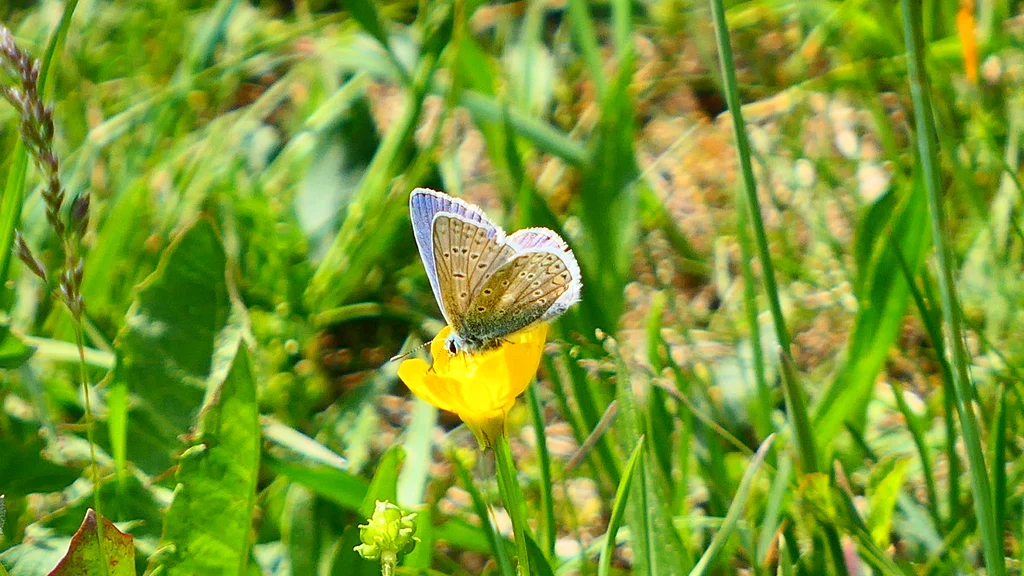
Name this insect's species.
Polyommatus icarus
